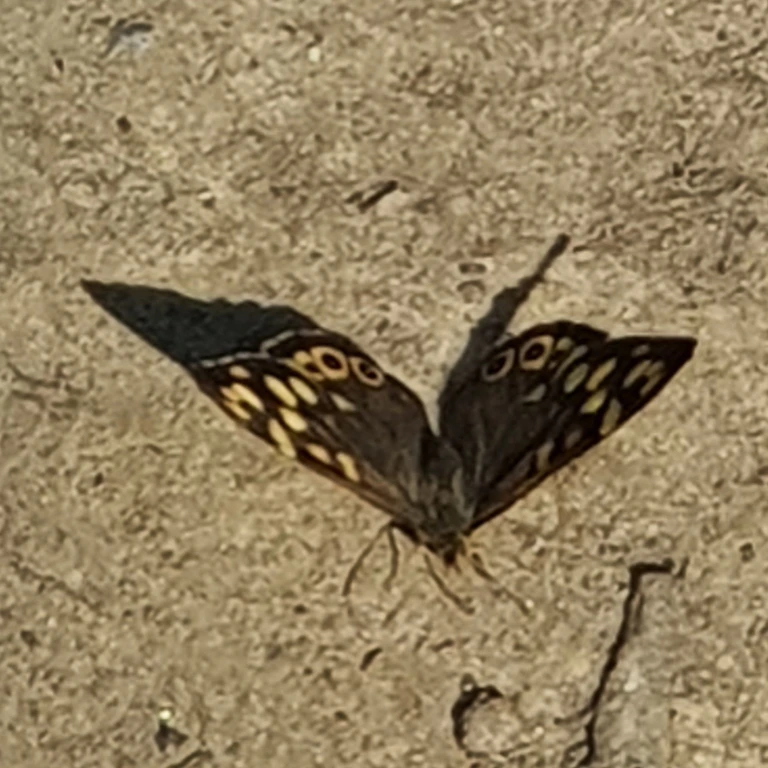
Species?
Pararge aegeria
